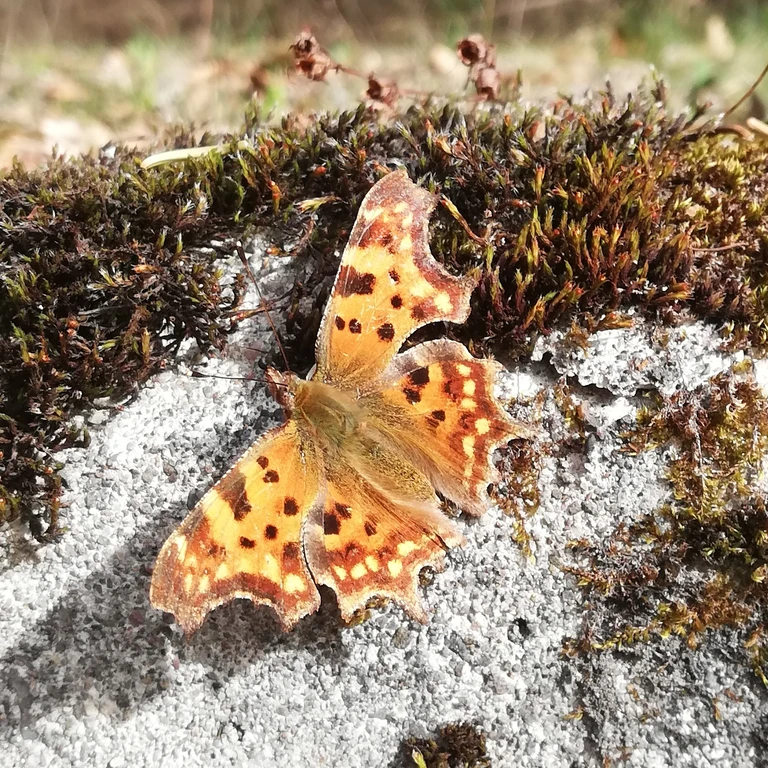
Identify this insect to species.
Polygonia c-album
